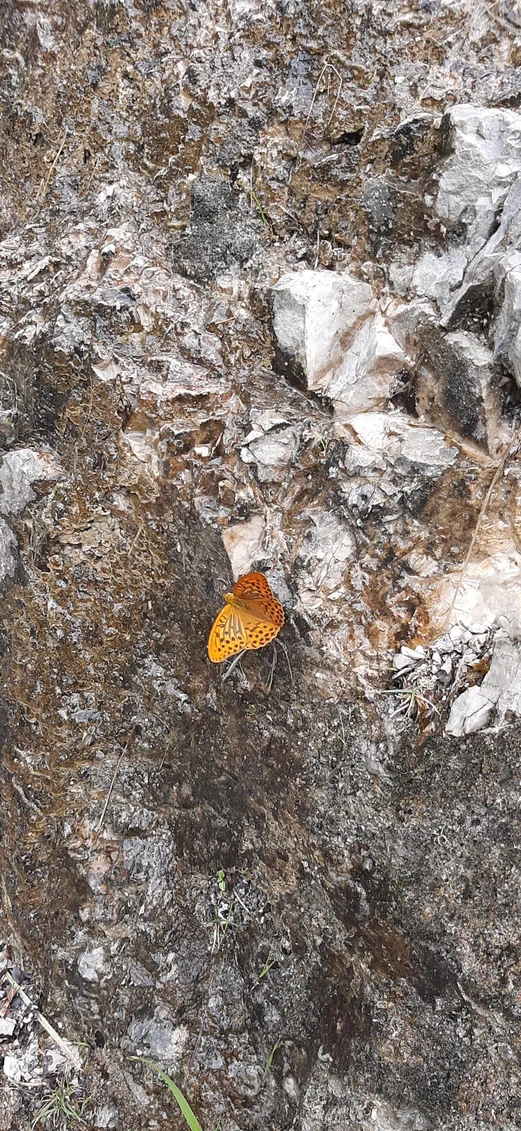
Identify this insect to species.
Argynnis paphia
